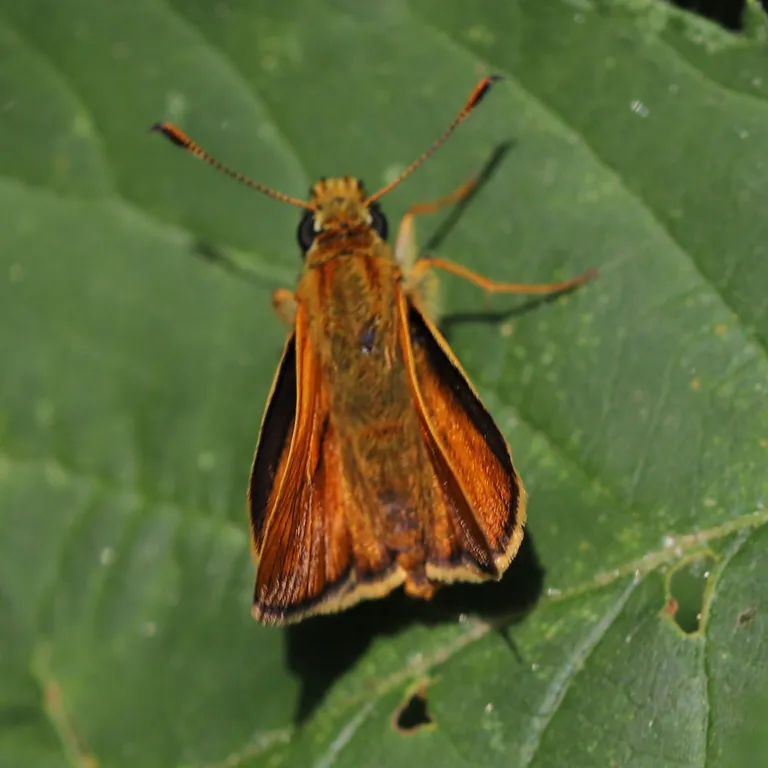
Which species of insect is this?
Ochlodes sylvanus (also Ochlodes venata)
